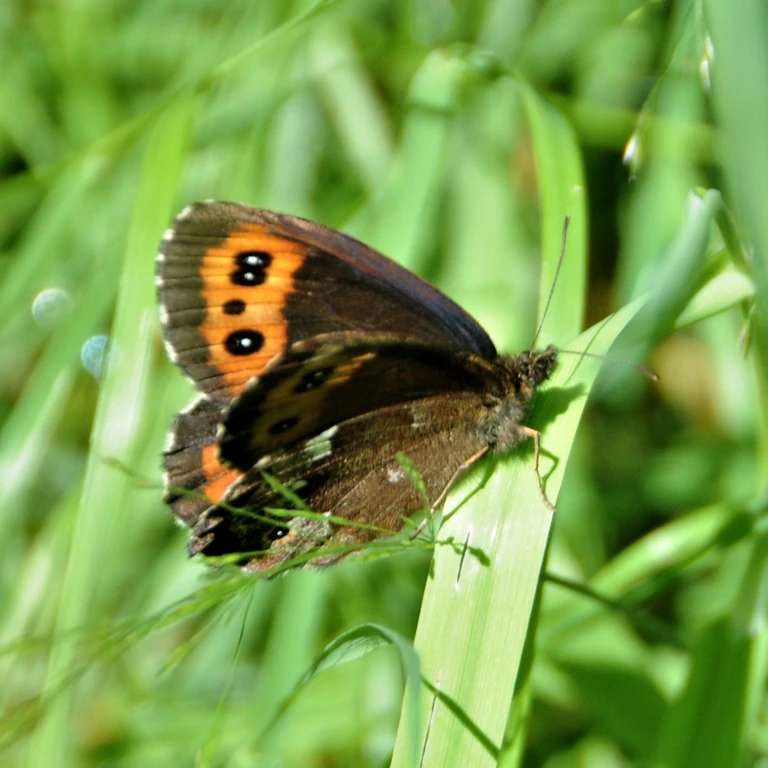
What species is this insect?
Erebia ligea
